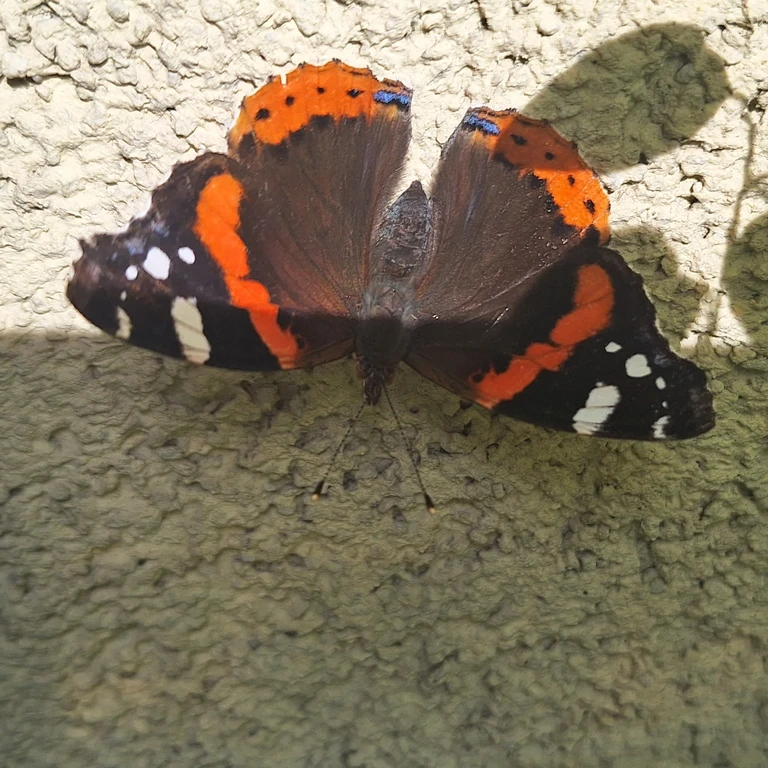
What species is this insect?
Vanessa atalanta
